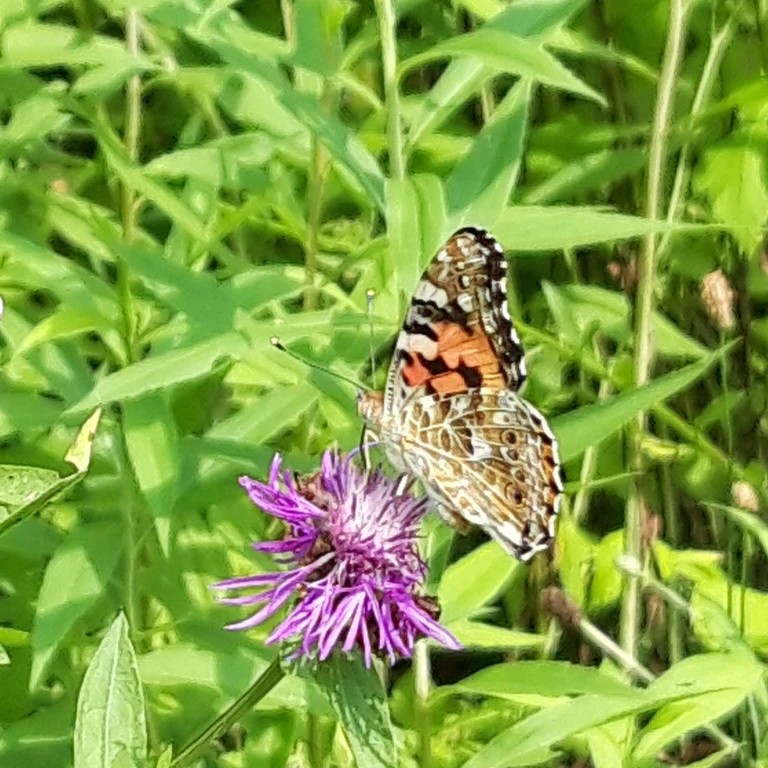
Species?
Vanessa cardui
